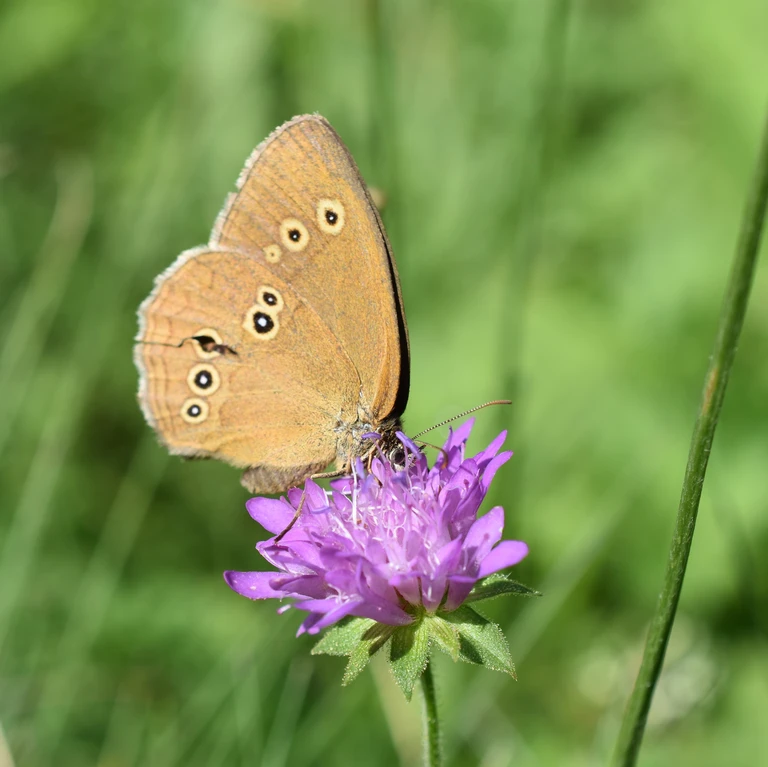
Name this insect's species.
Aphantopus hyperantus
